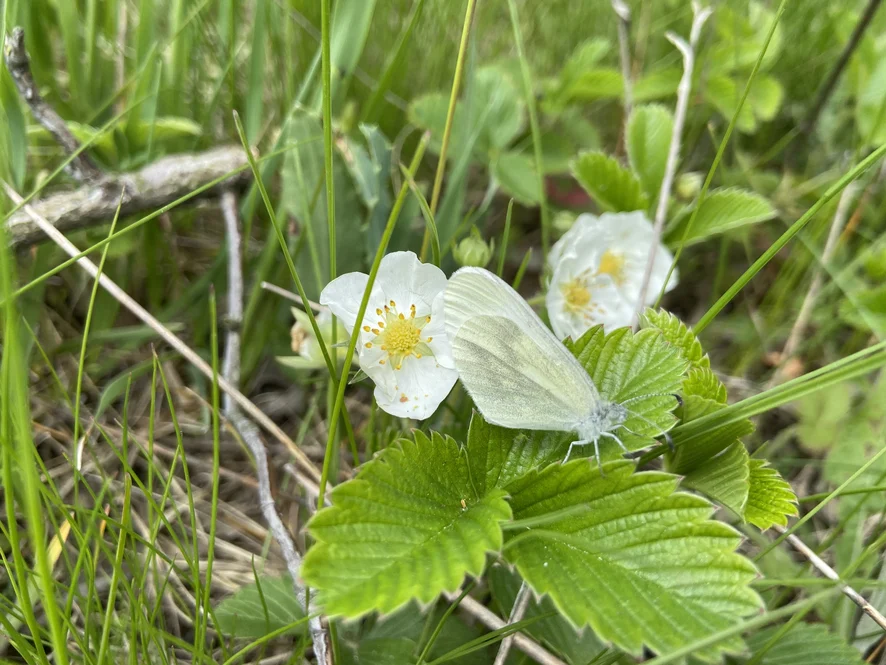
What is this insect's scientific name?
Leptidea sinapis/juvernica
